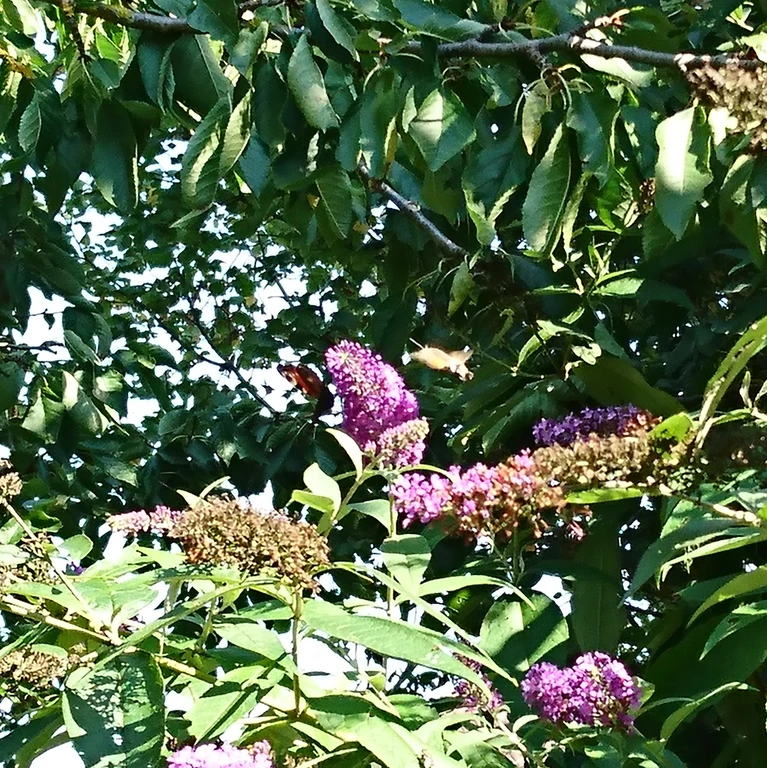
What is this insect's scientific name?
Macroglossum stellatarum
